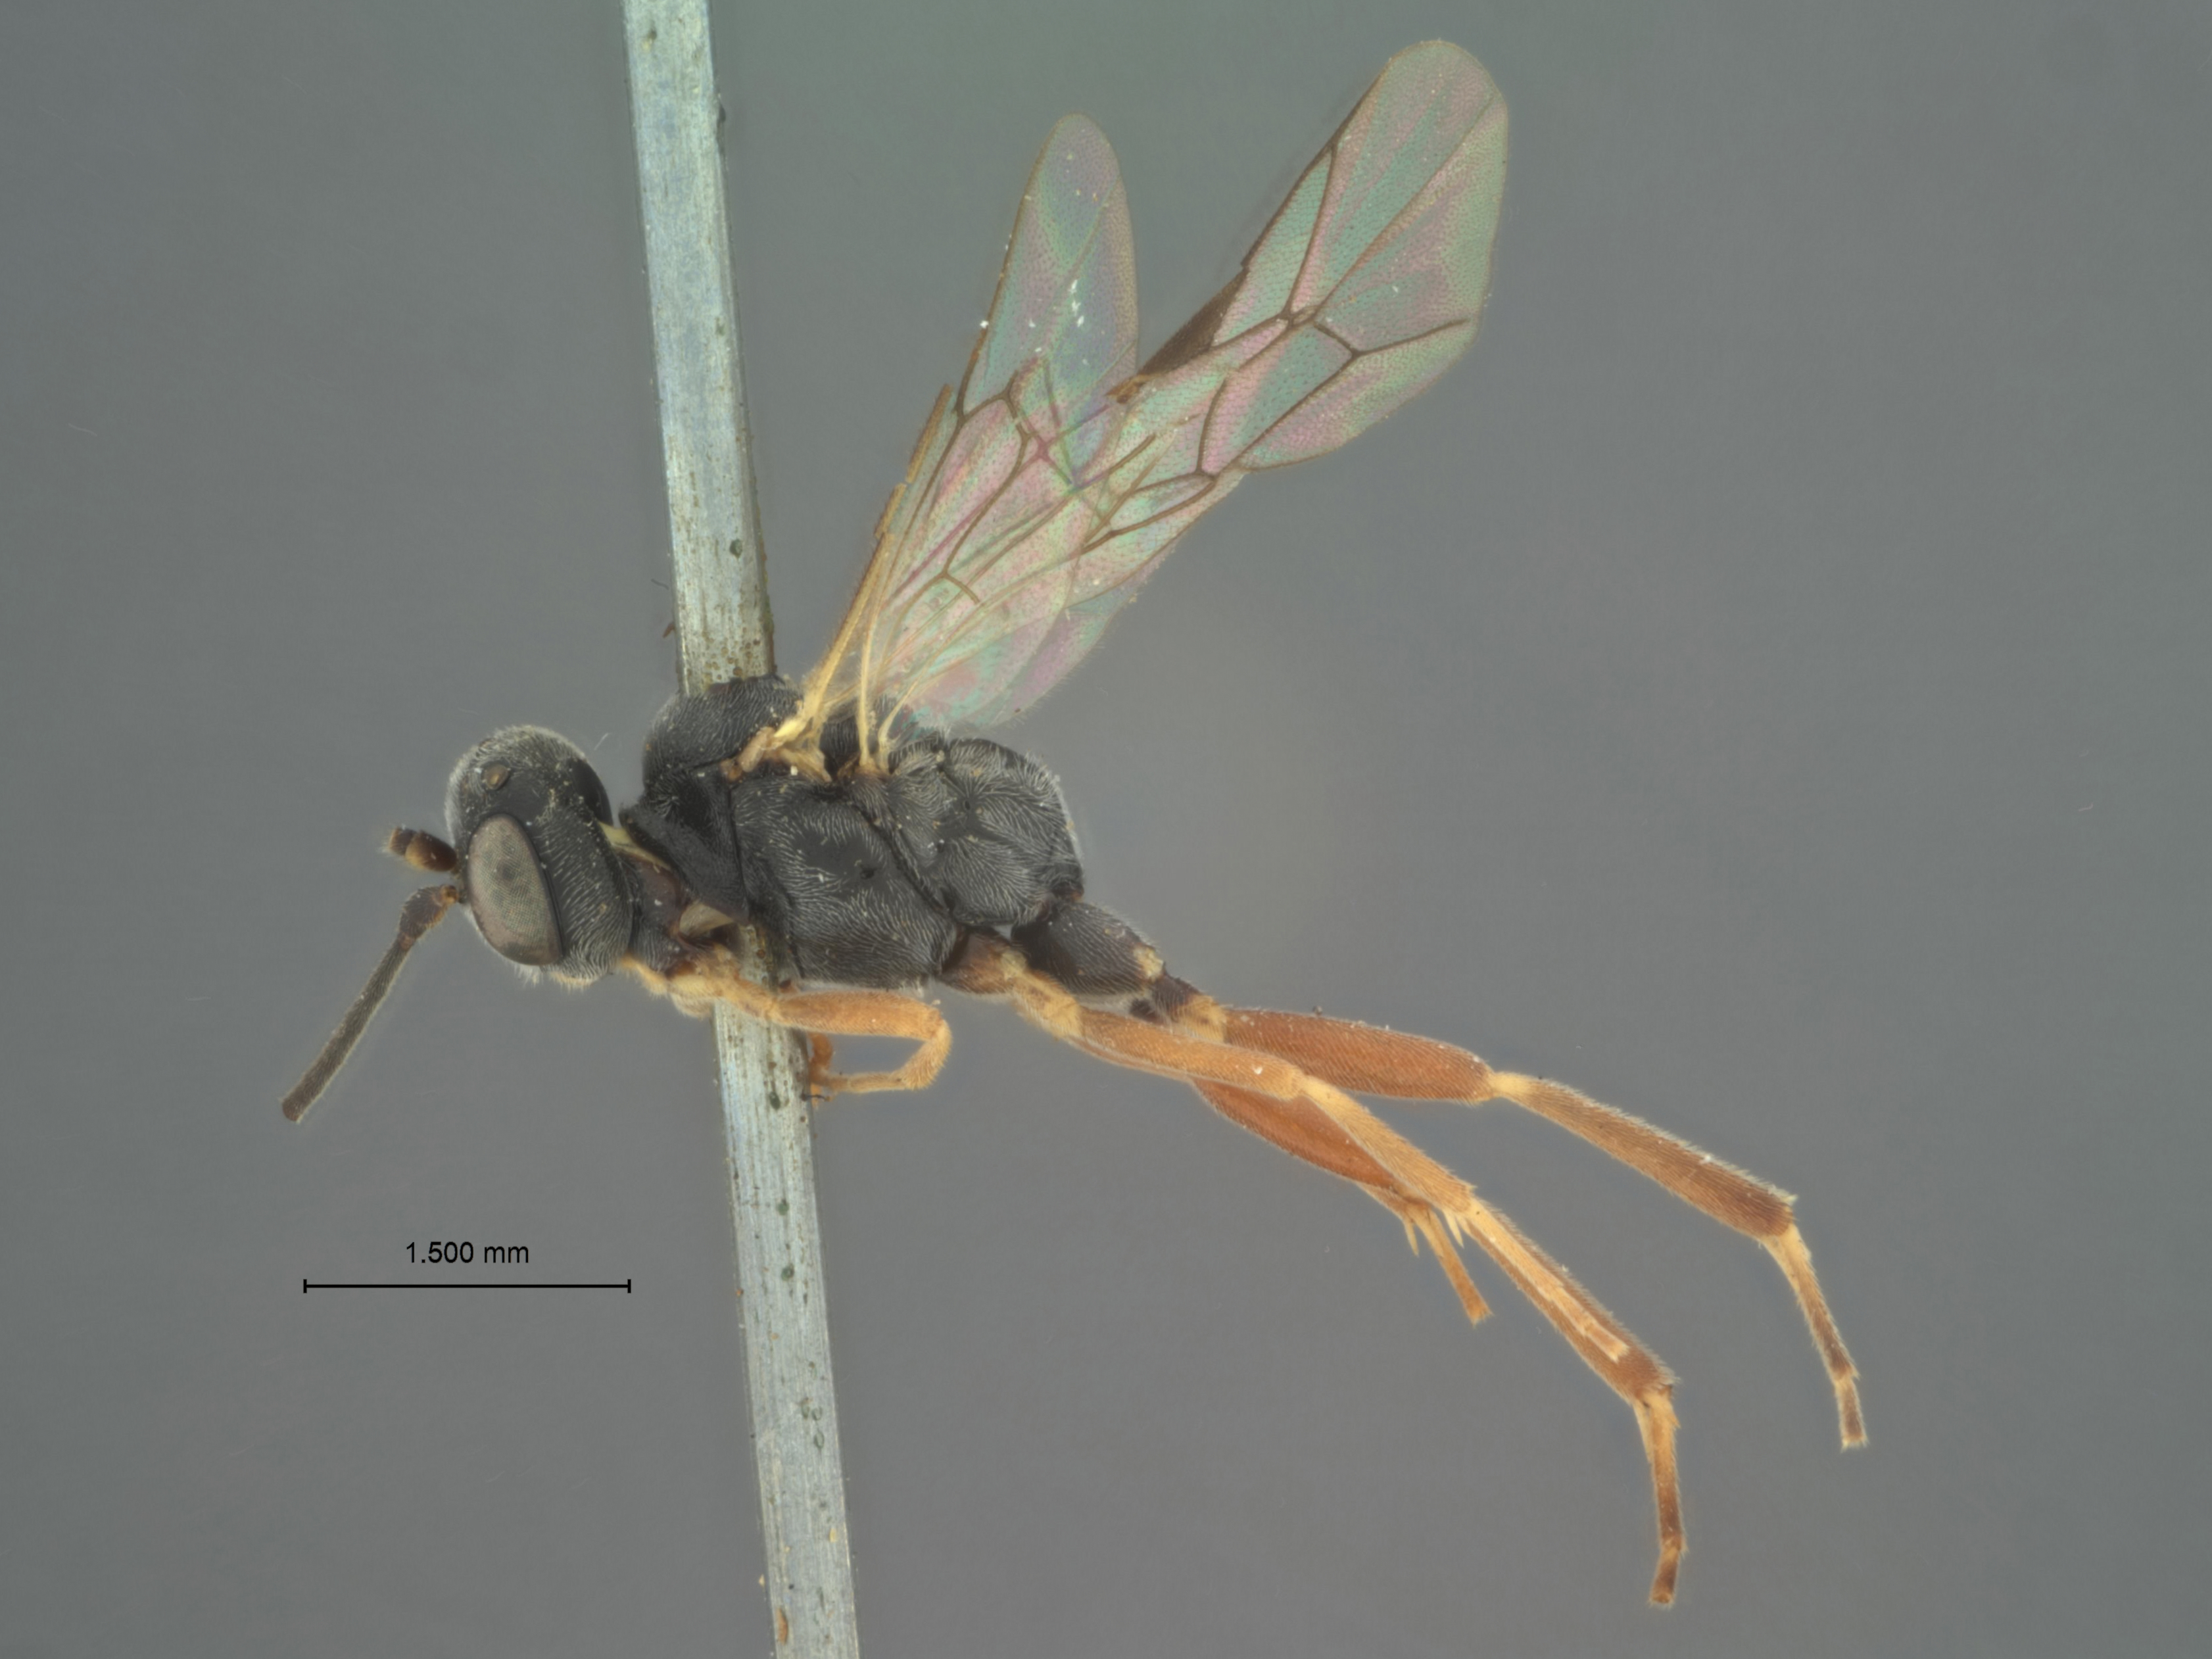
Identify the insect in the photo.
Limneria peraffinis
